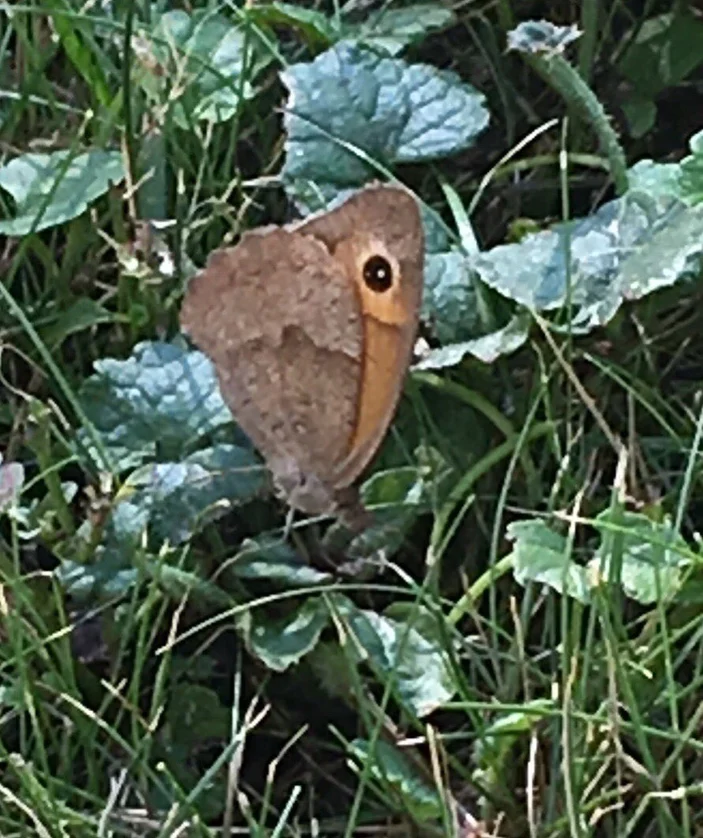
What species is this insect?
Maniola jurtina
